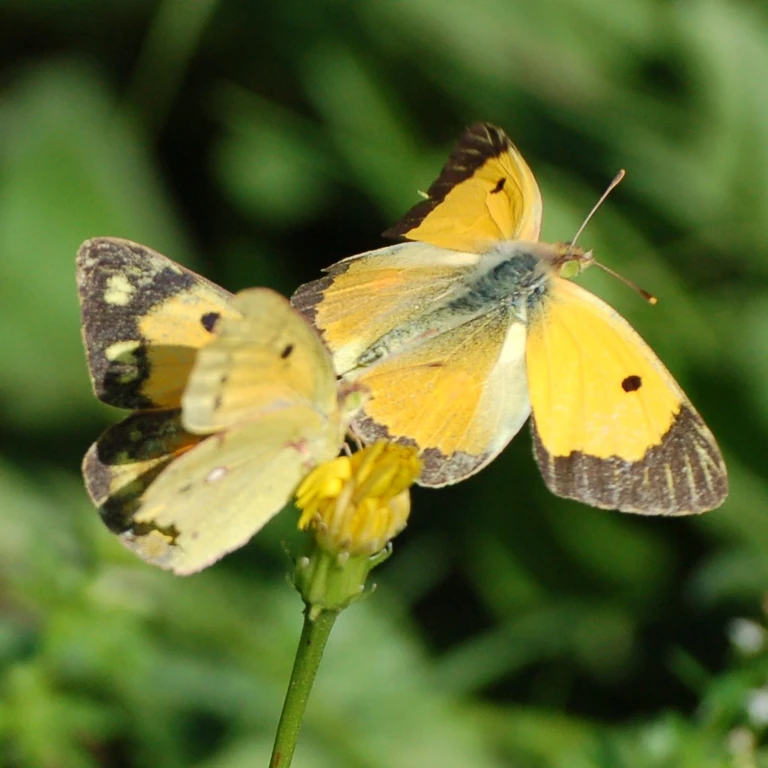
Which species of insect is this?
Colias croceus
